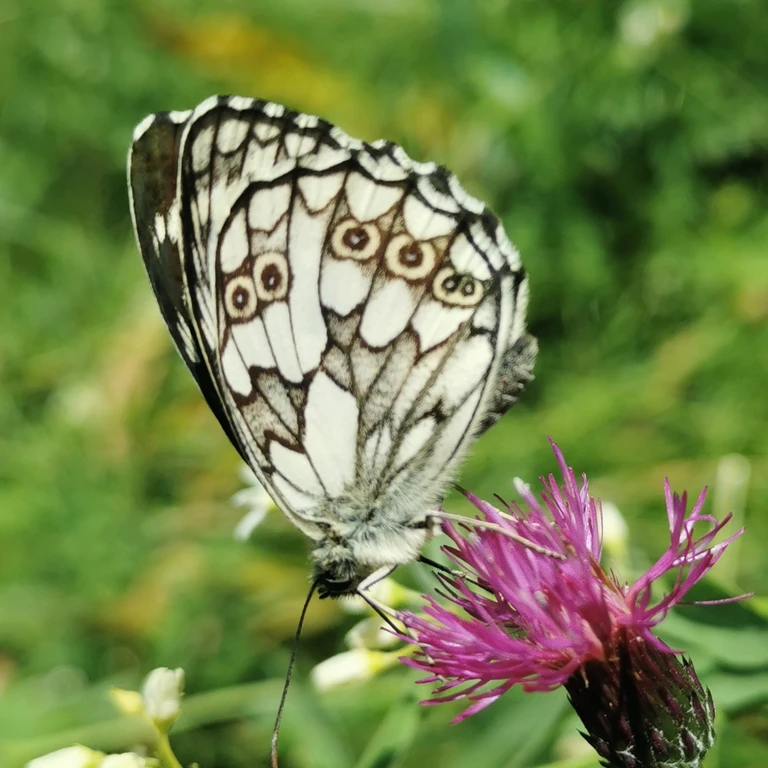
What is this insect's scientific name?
Melanargia galathea
